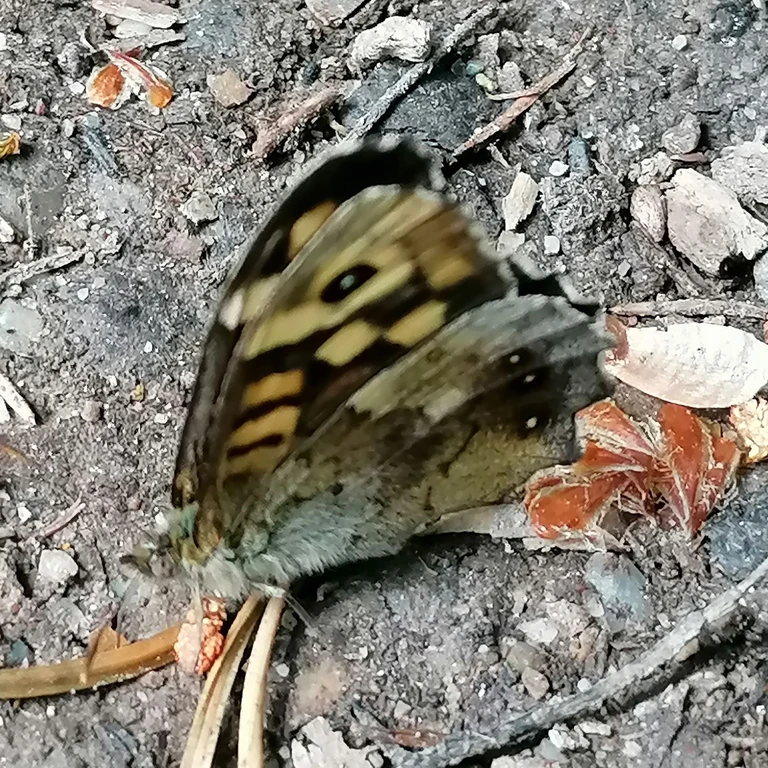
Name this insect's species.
Pararge aegeria
